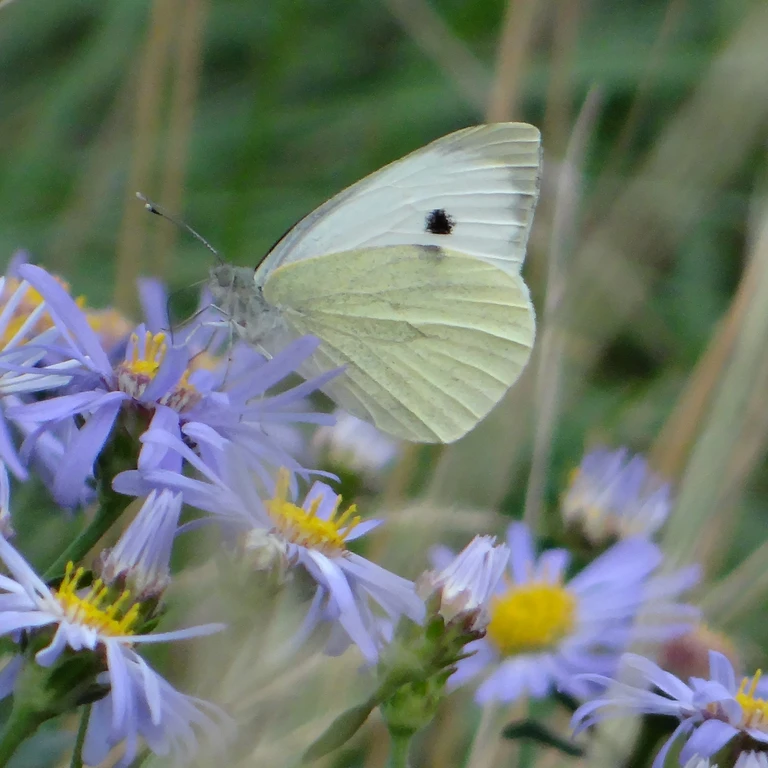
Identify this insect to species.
Pieris brassicae
